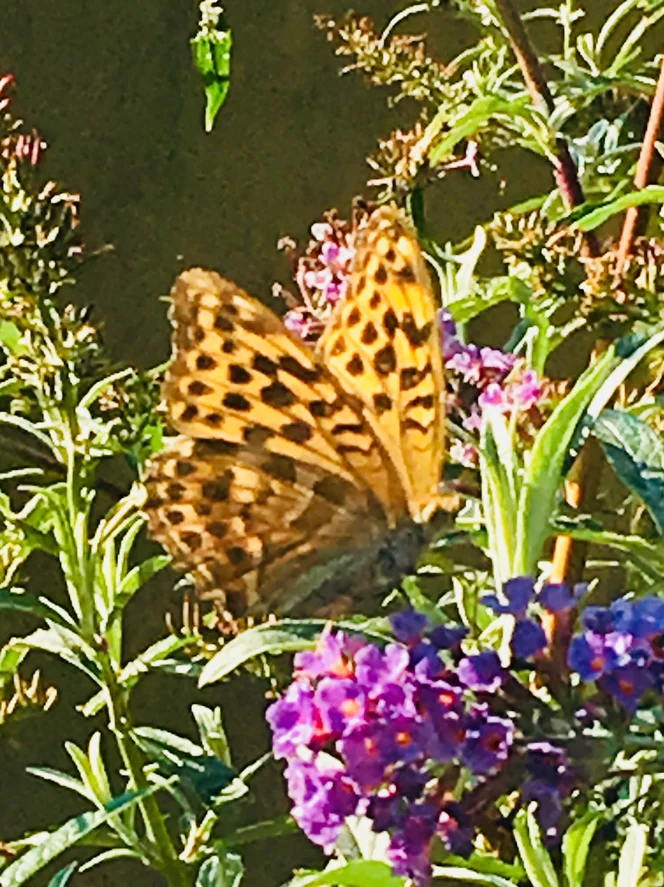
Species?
Argynnis paphia
